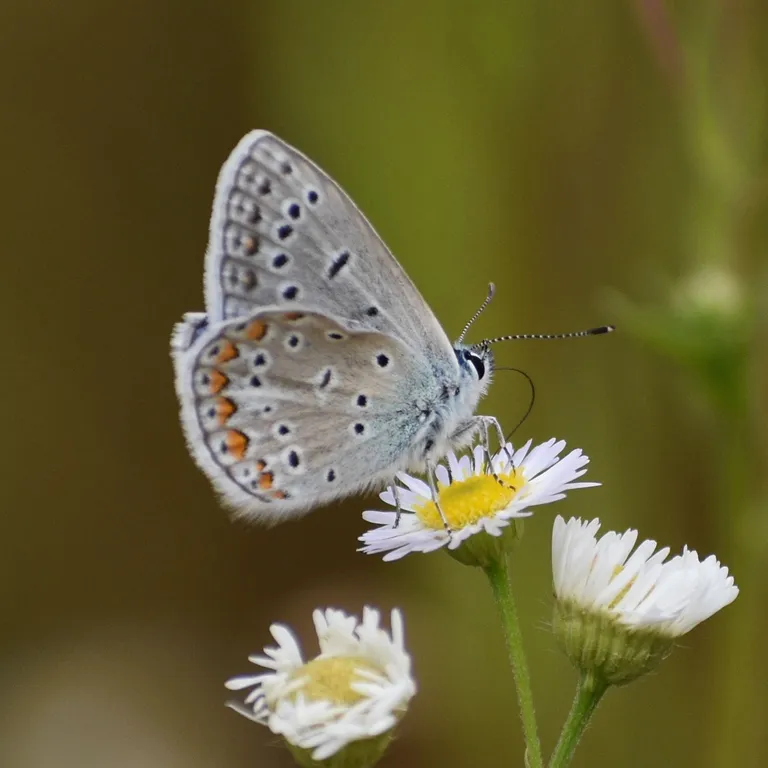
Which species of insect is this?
Polyommatus icarus
